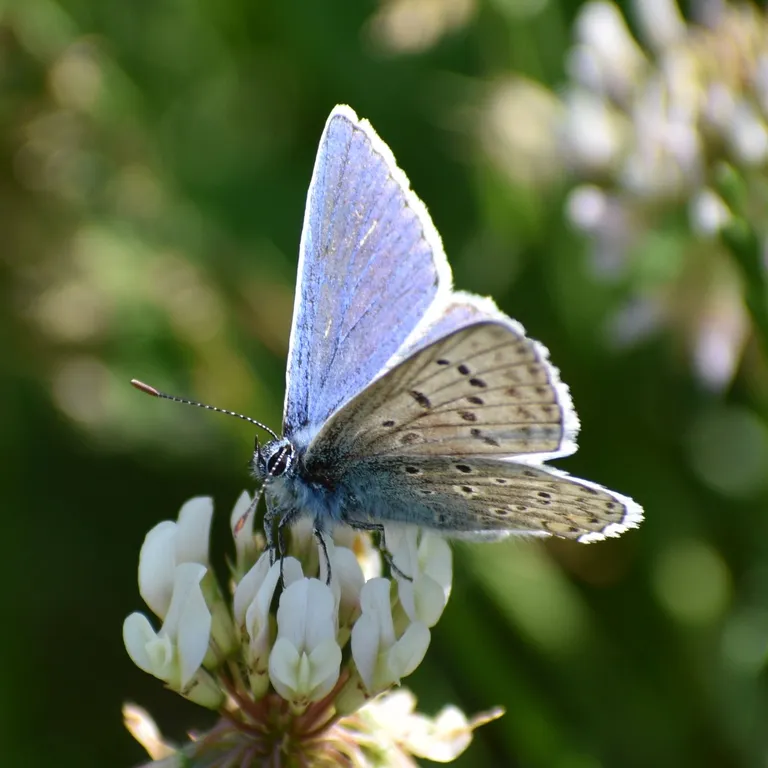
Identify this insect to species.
Polyommatus icarus
